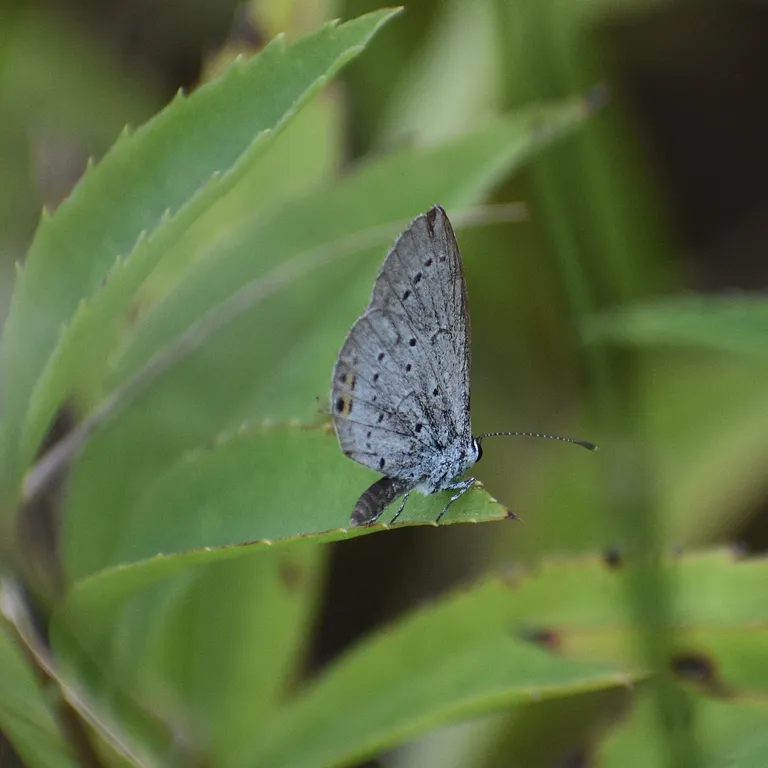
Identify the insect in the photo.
Cupido argiades (also Elkalyce argiades)
